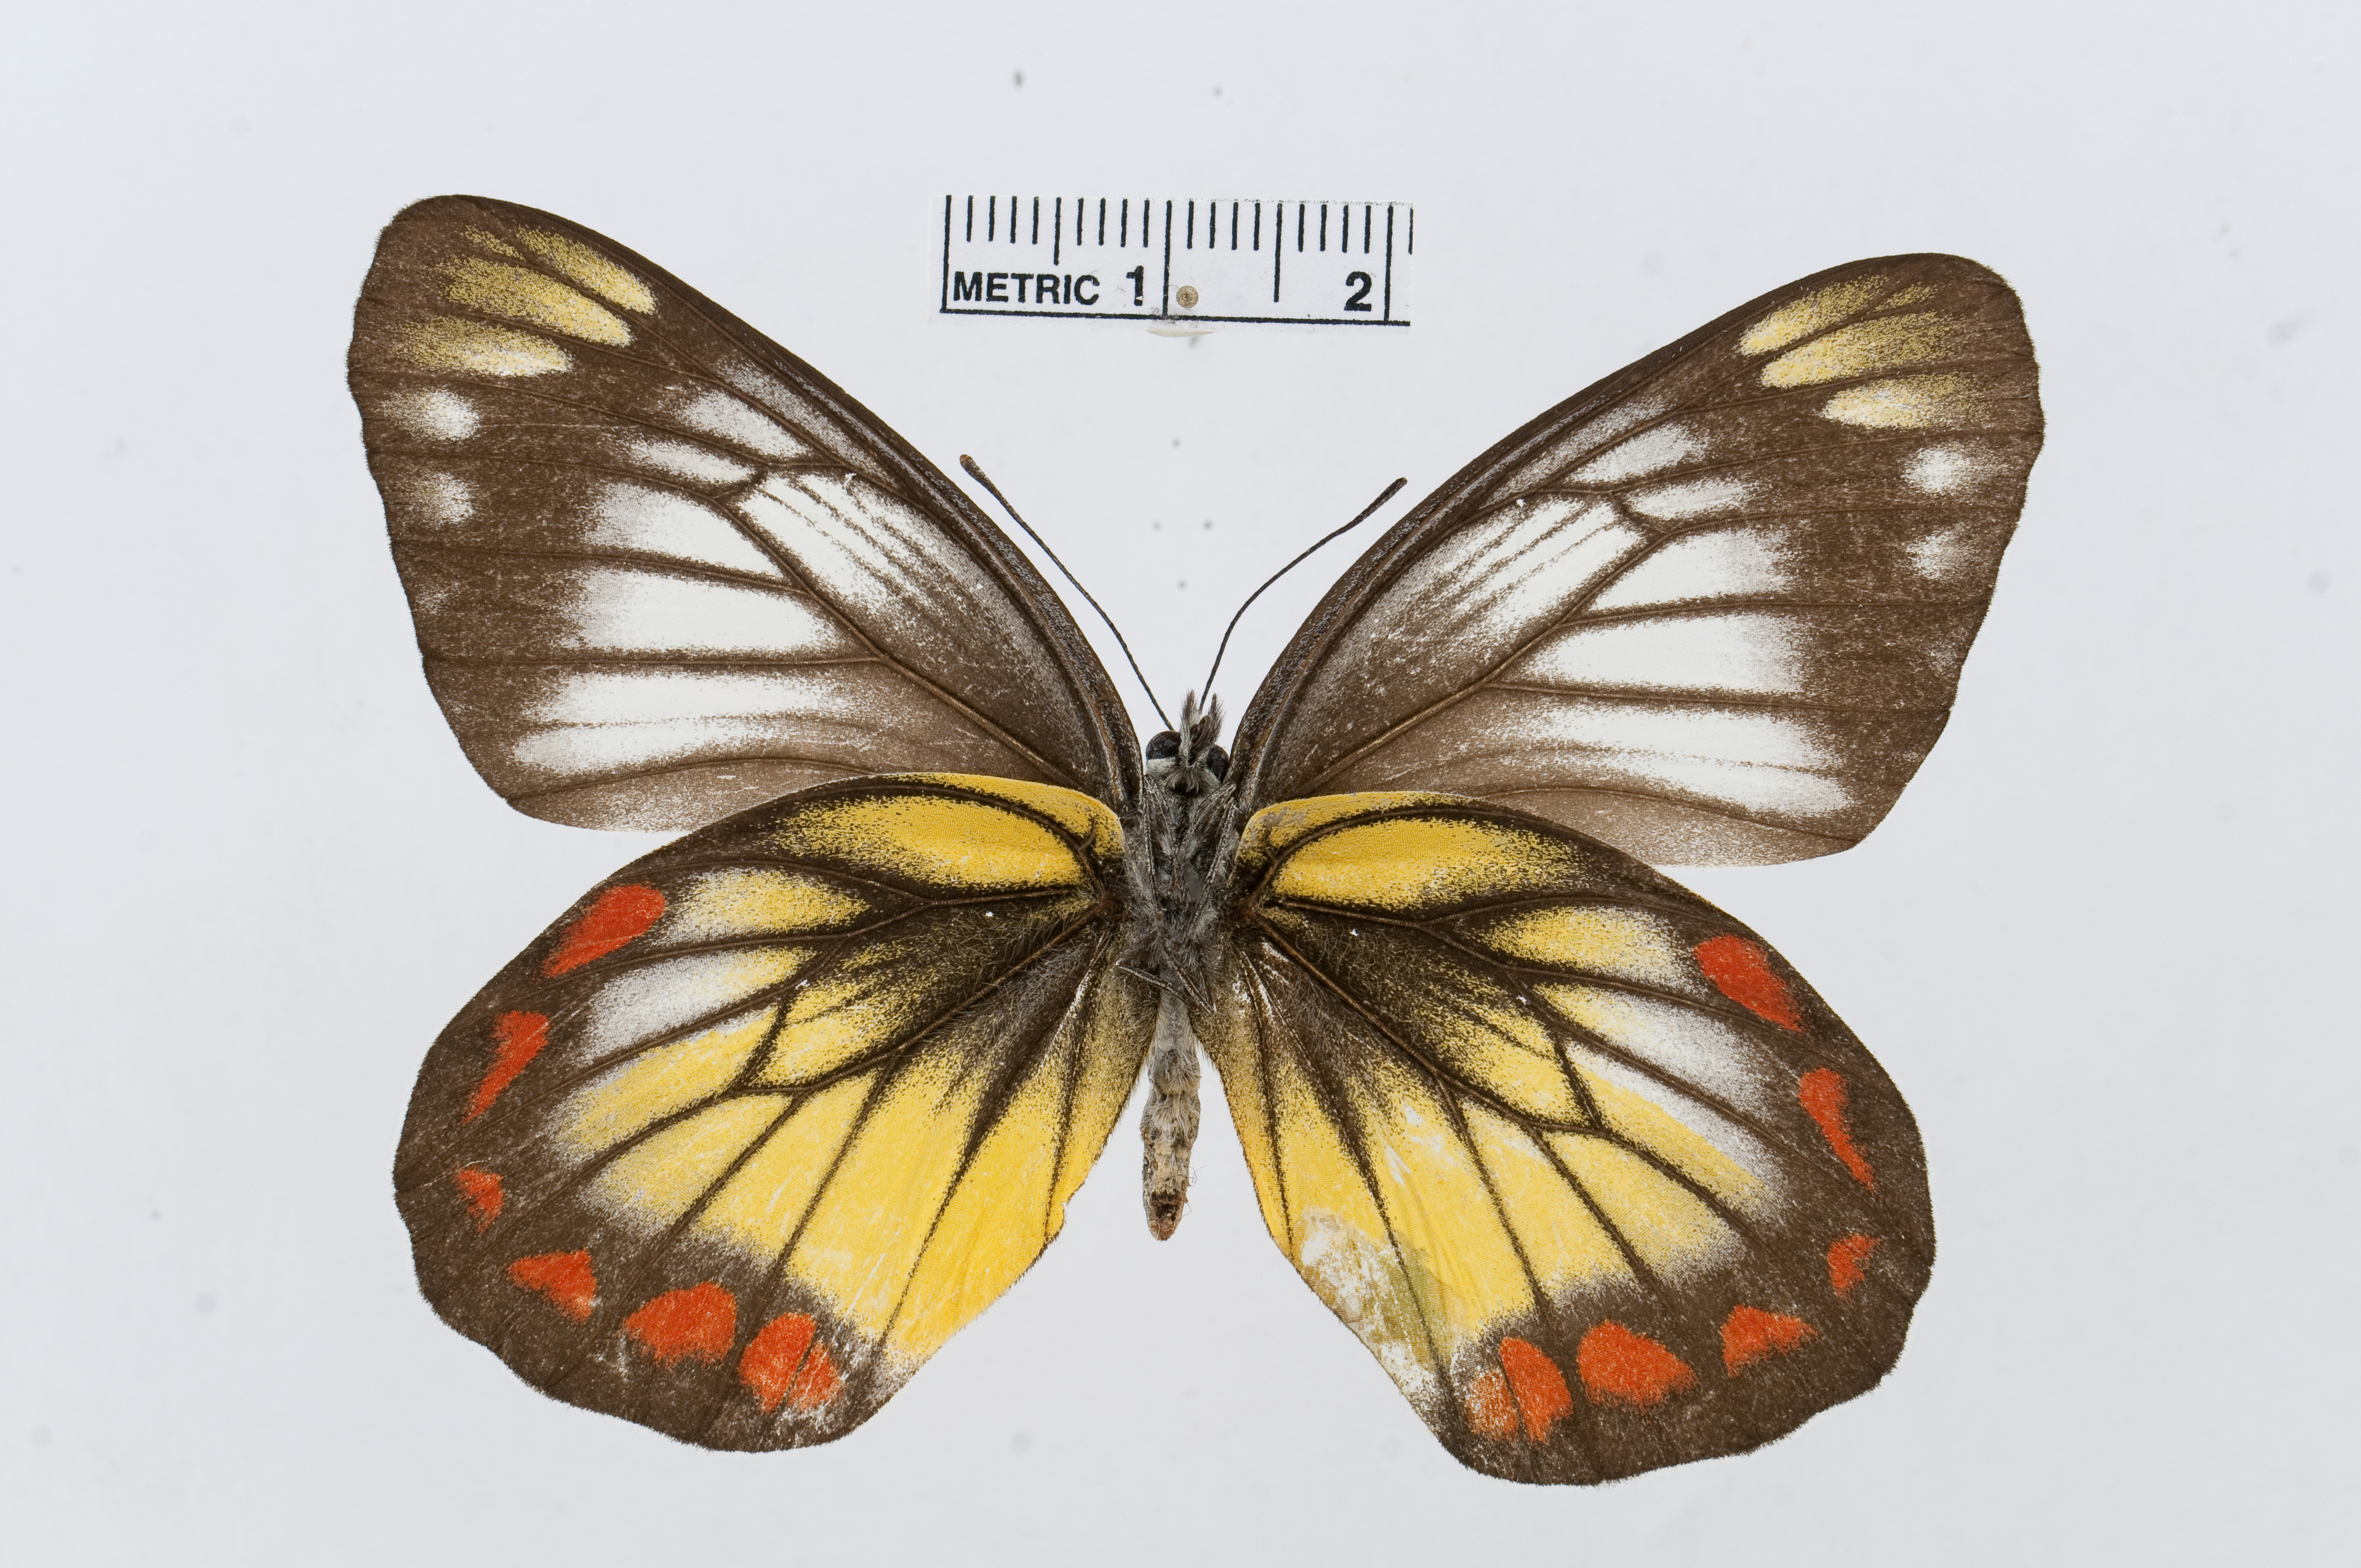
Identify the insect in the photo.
Delias rosenbergi
